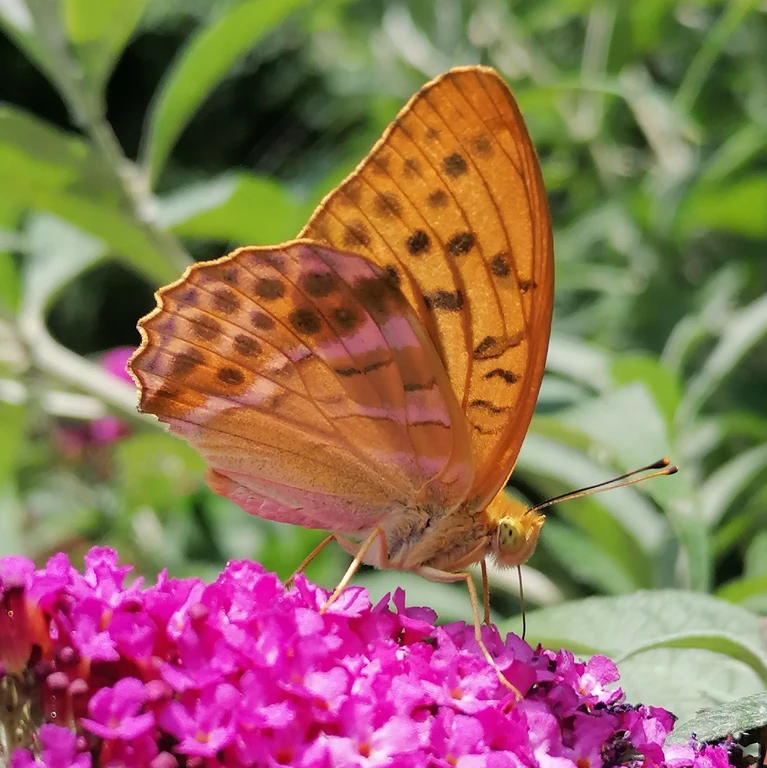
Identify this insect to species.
Argynnis paphia
